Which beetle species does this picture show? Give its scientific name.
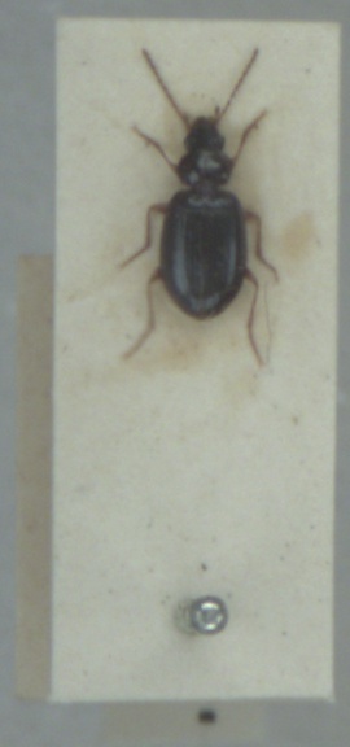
Ocys quinquestriatus
